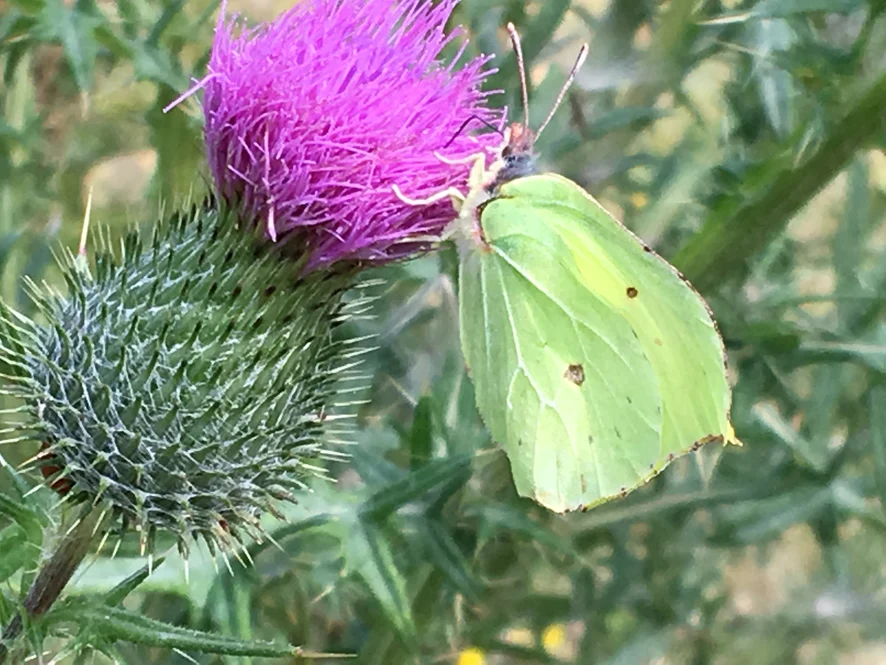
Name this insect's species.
Gonepteryx rhamni
